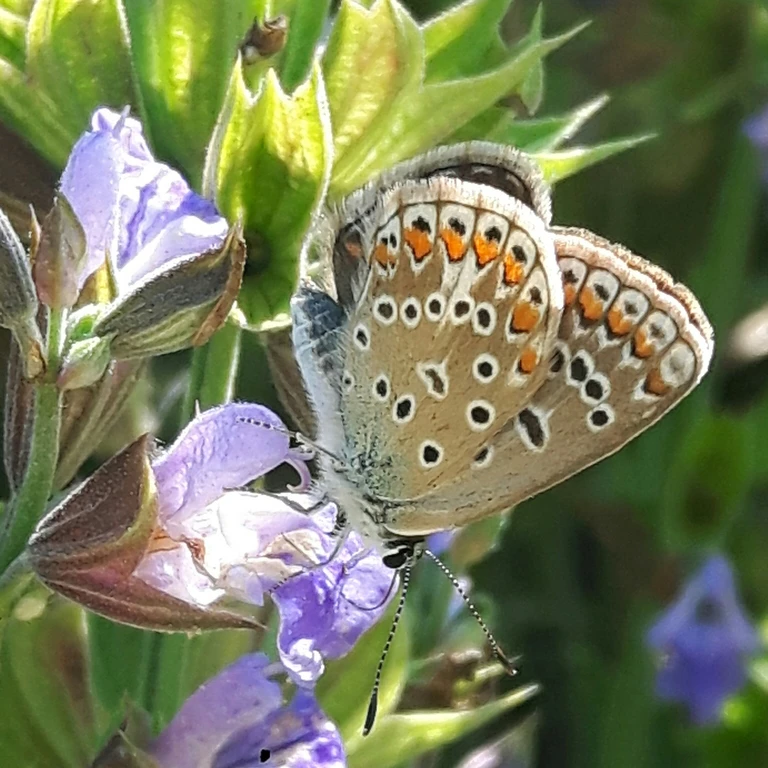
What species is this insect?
Polyommatus icarus
